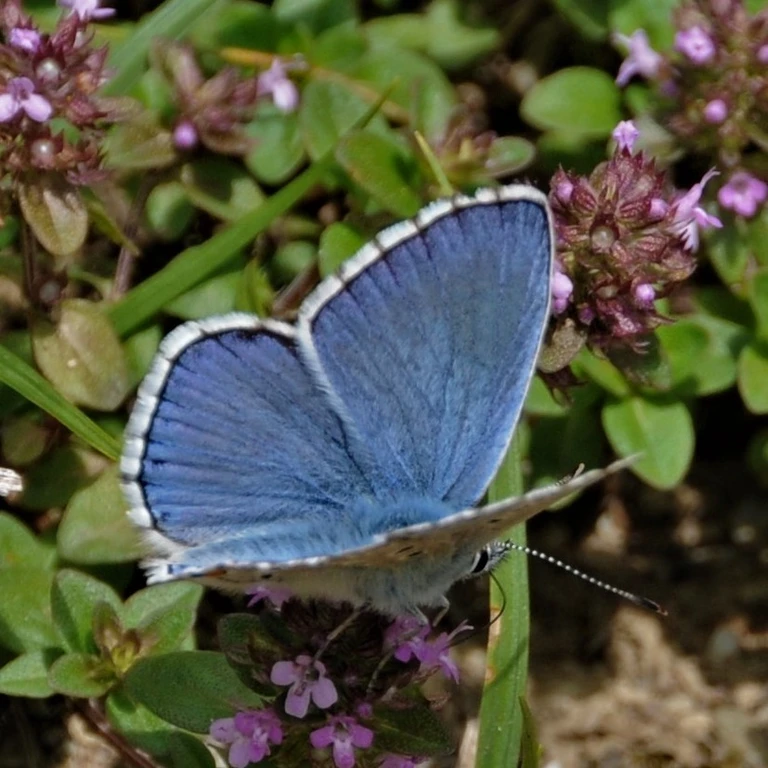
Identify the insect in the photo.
Lysandra bellargus
